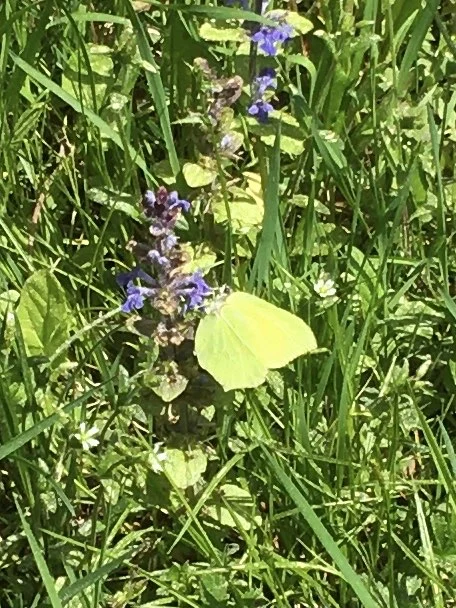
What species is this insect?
Gonepteryx rhamni
